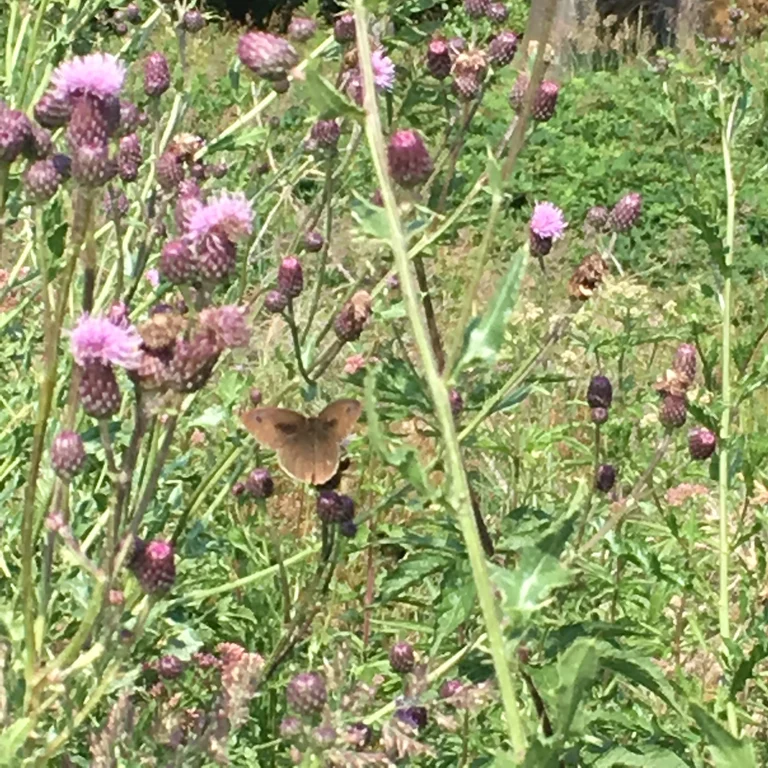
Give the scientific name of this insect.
Maniola jurtina
